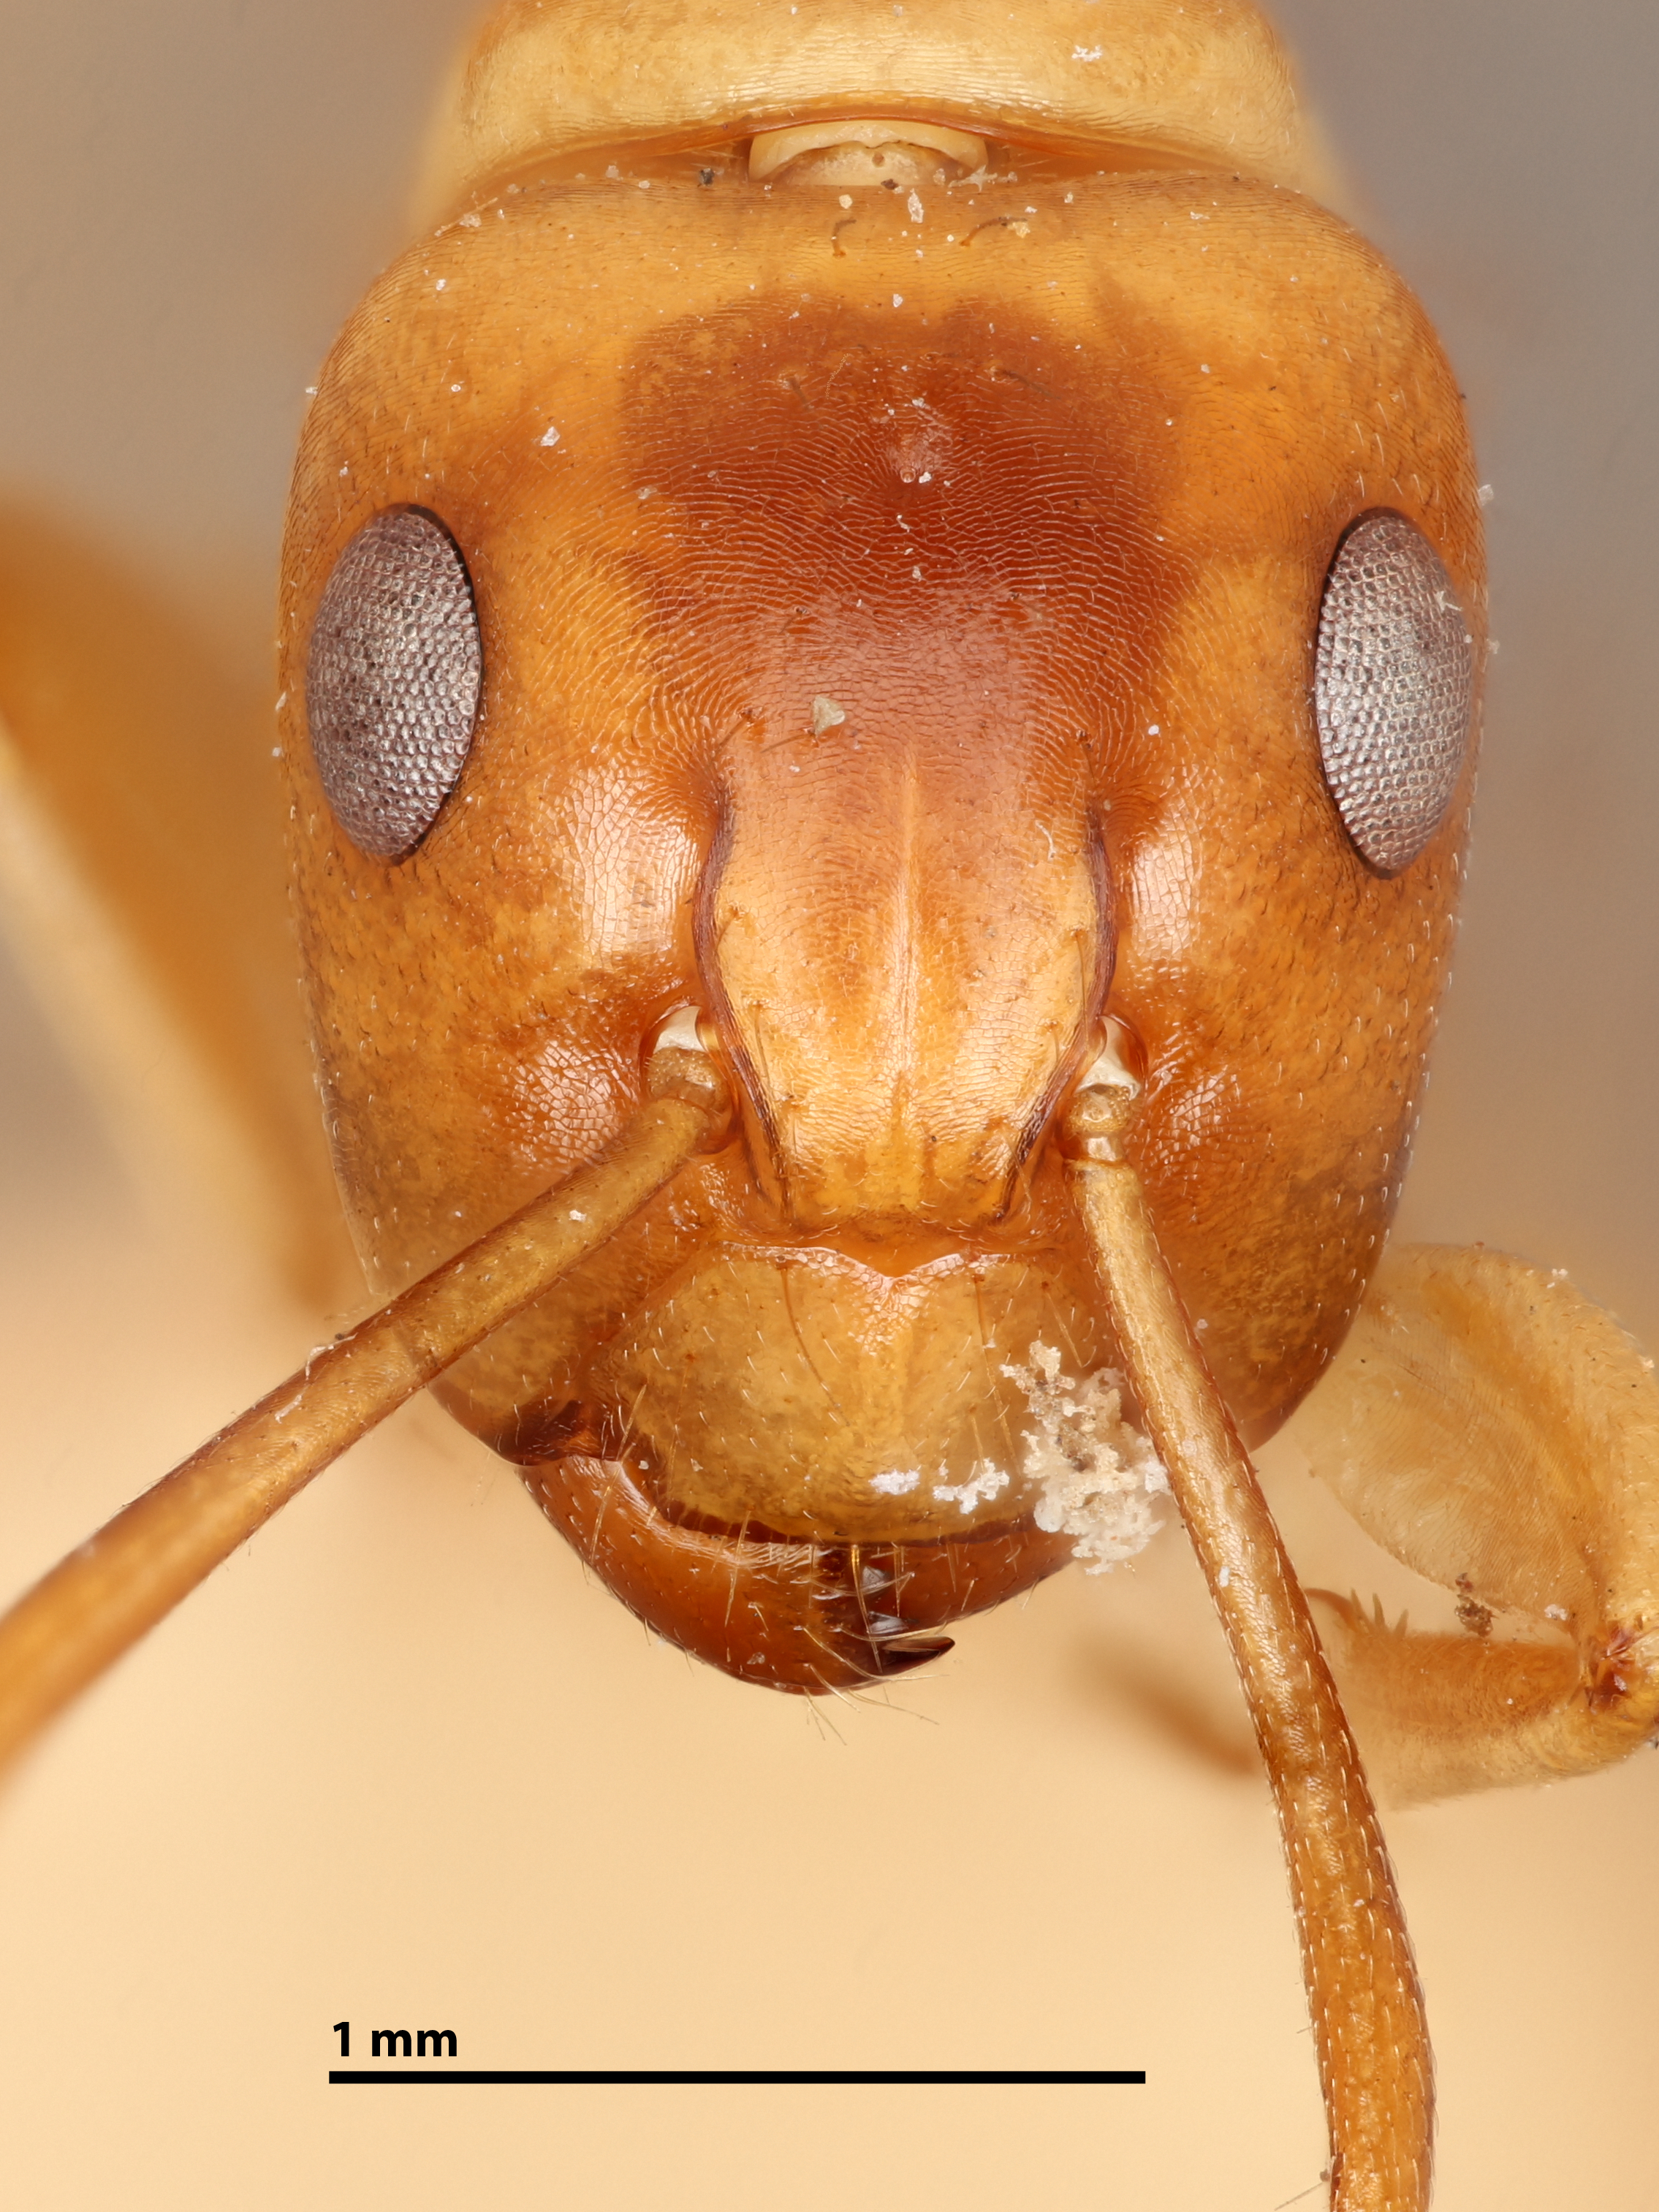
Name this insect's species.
Camponotus ustus
